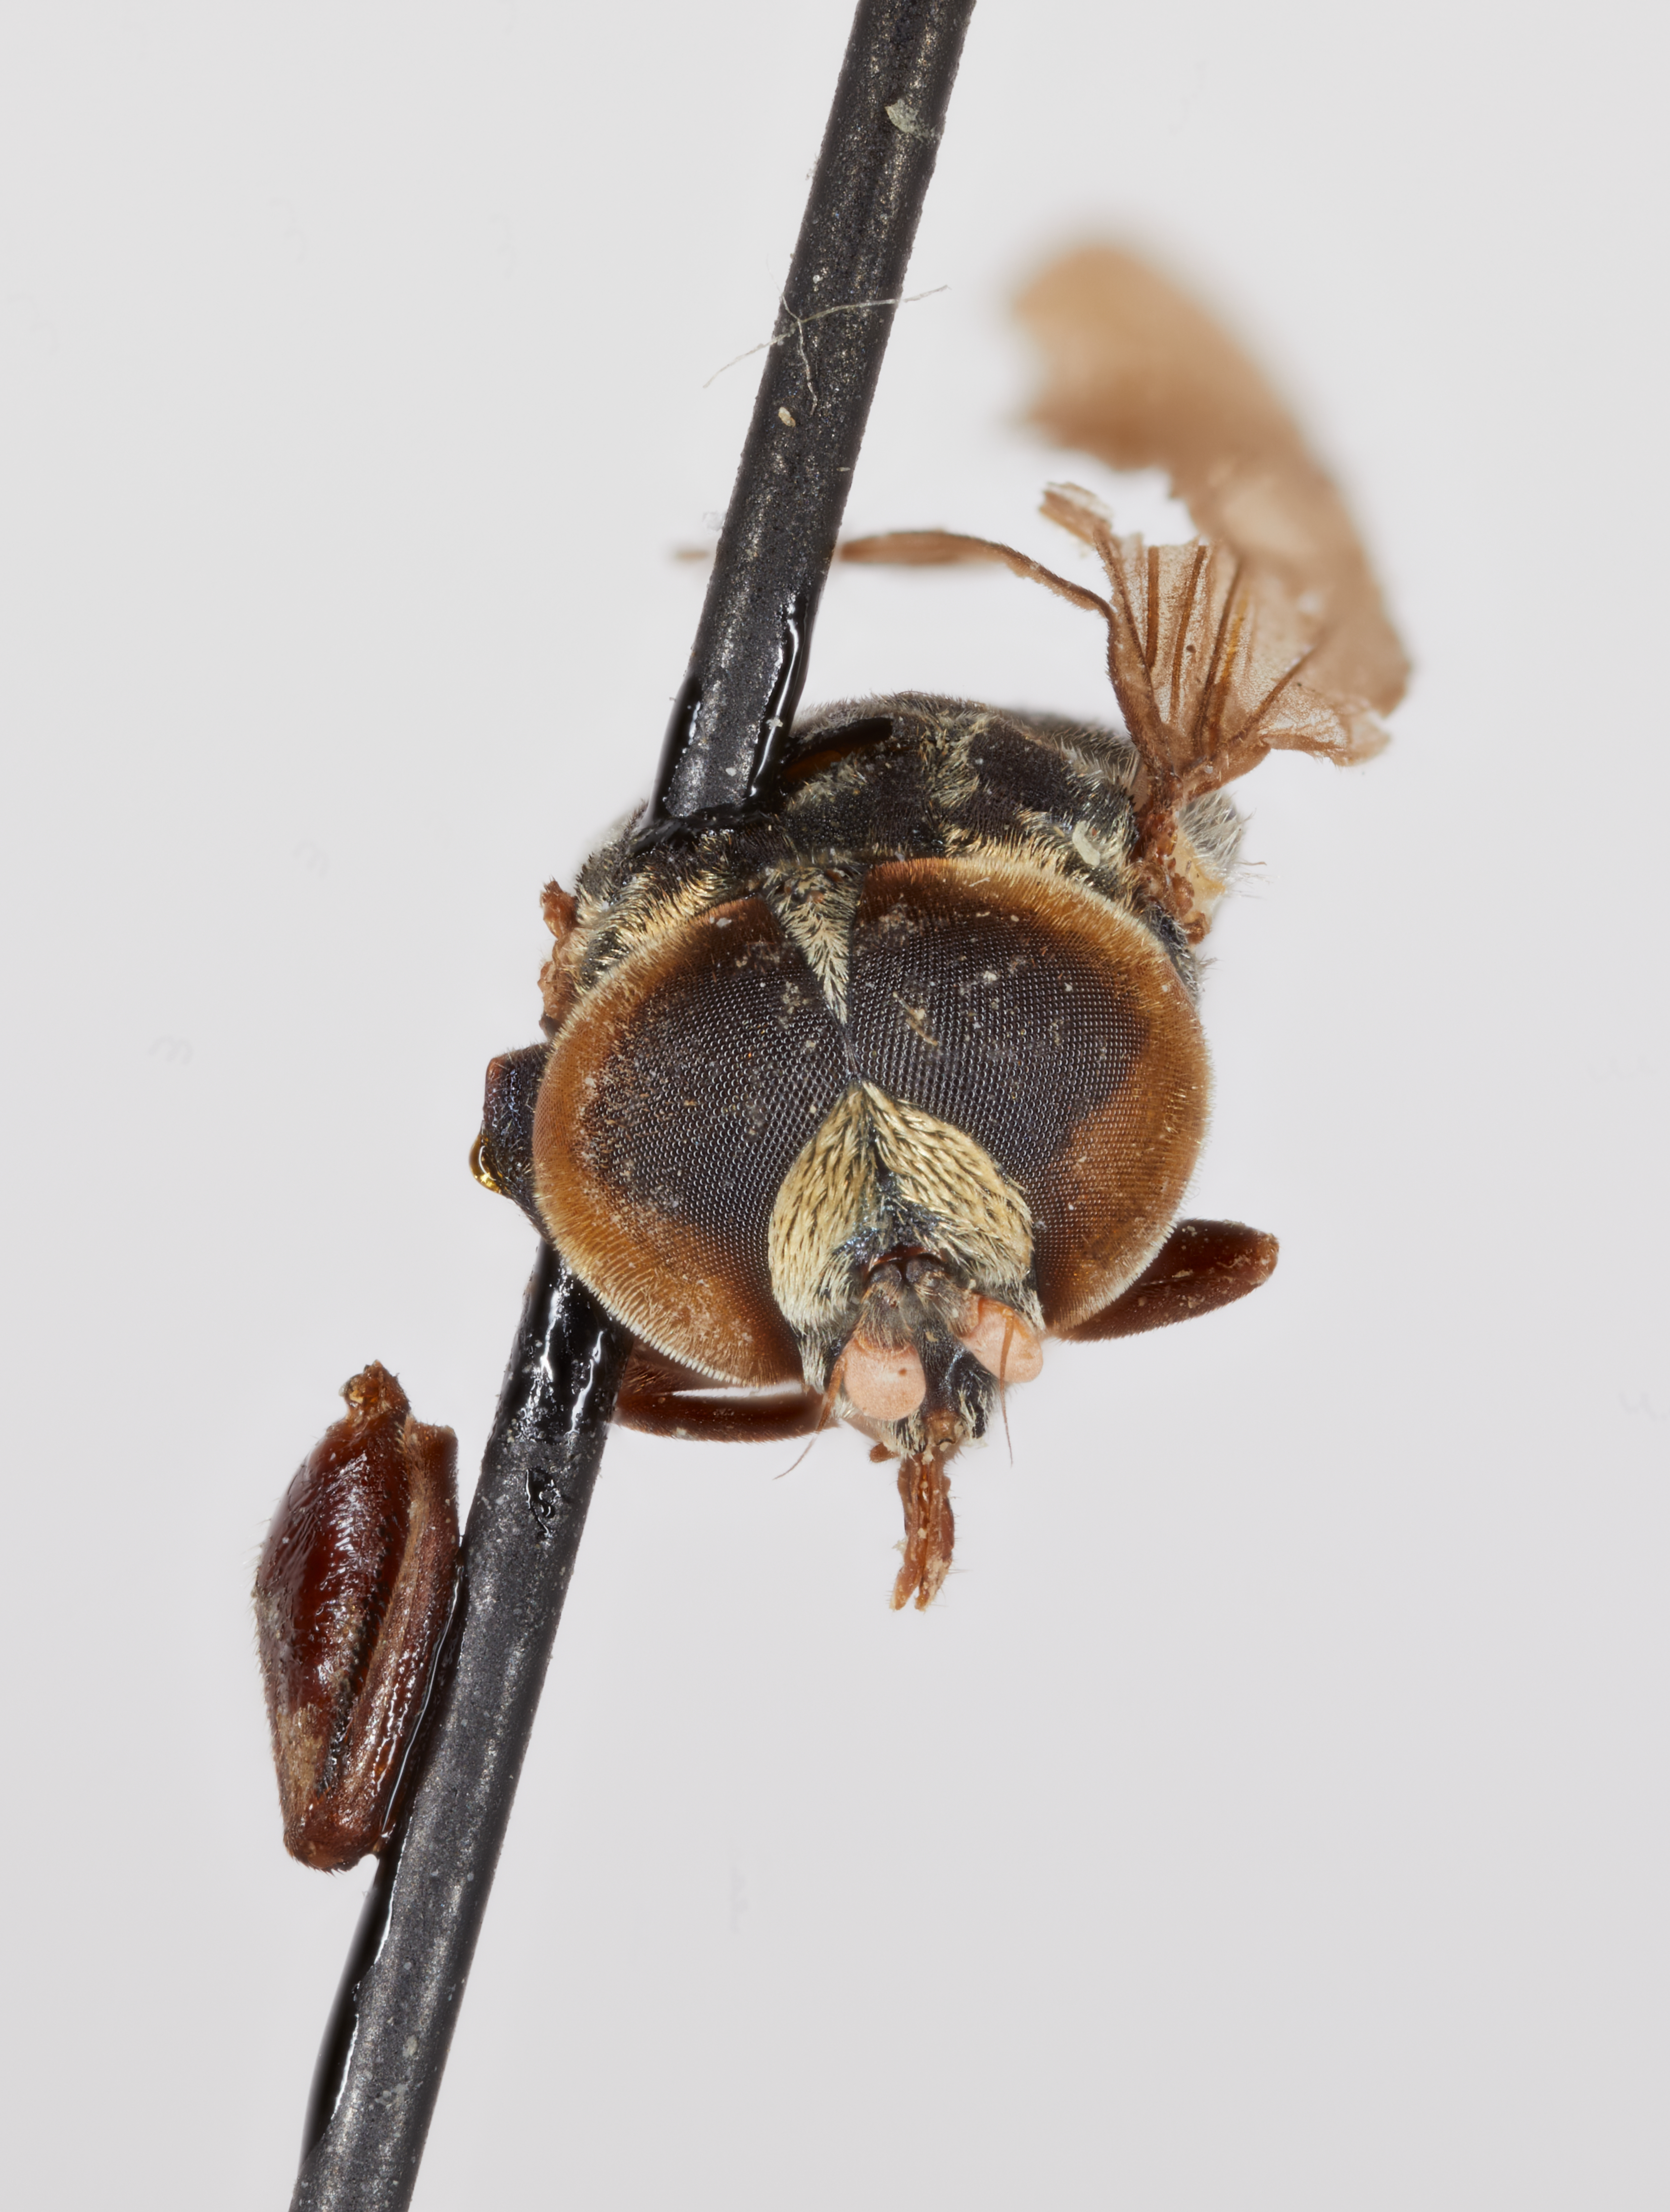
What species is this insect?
Alipumilio athesphatus
